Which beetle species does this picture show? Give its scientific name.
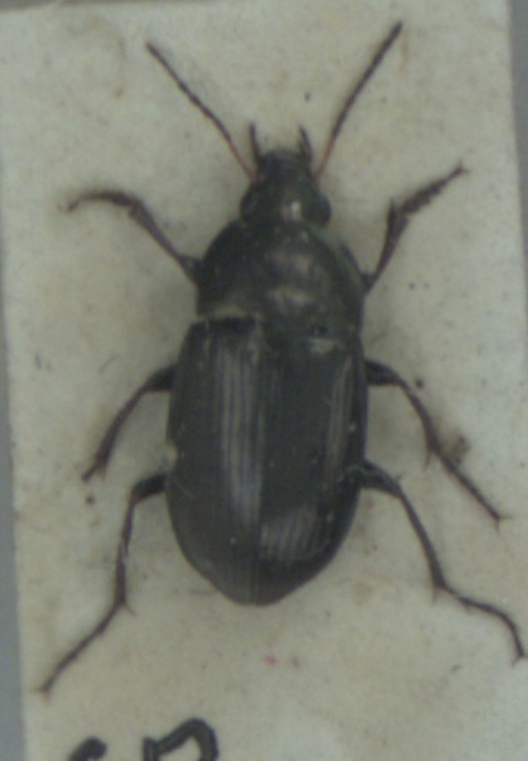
Amara similata
